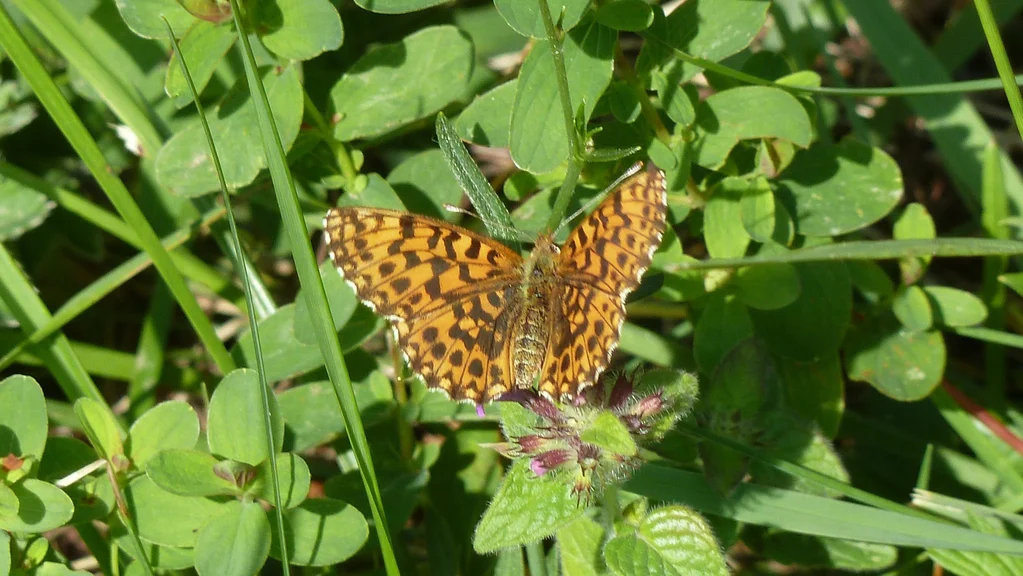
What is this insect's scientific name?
Boloria dia
